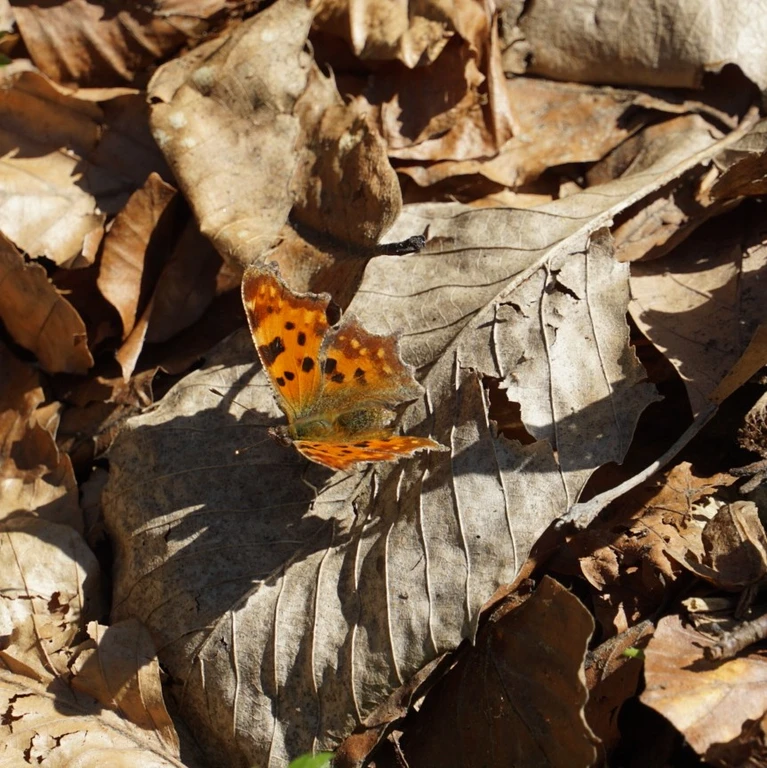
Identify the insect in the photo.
Polygonia c-album
